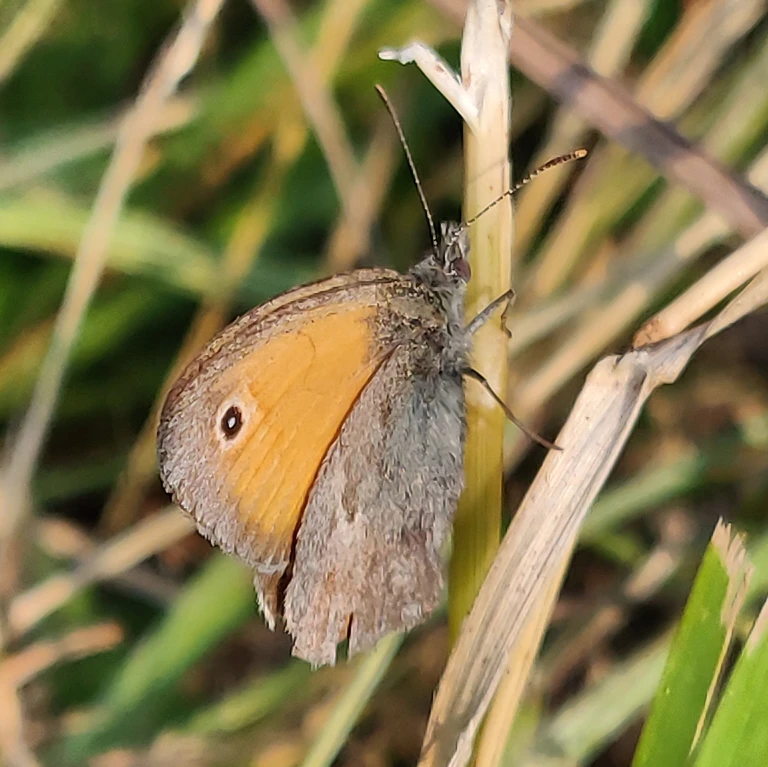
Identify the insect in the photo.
Coenonympha pamphilus
